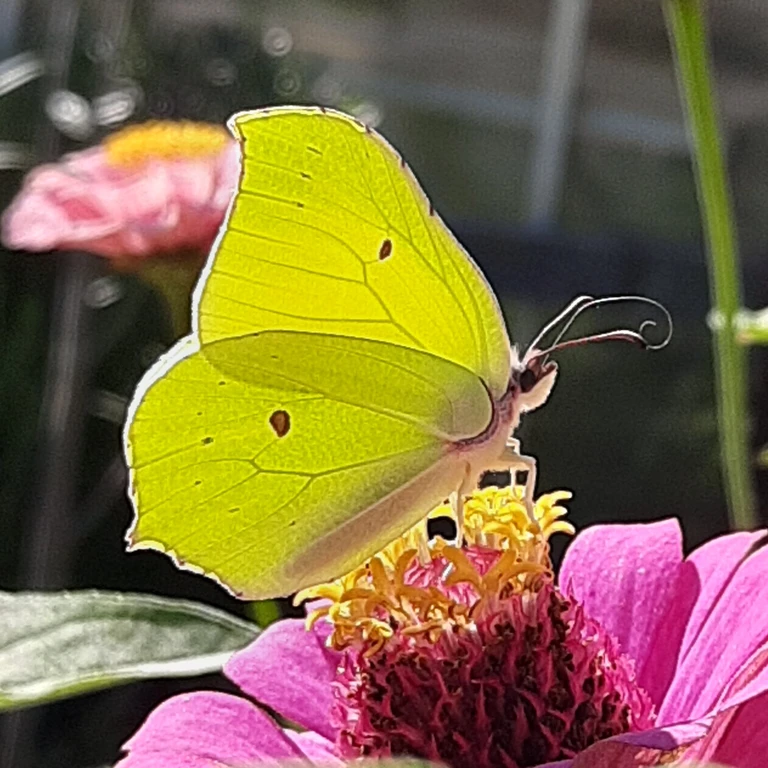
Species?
Gonepteryx rhamni
